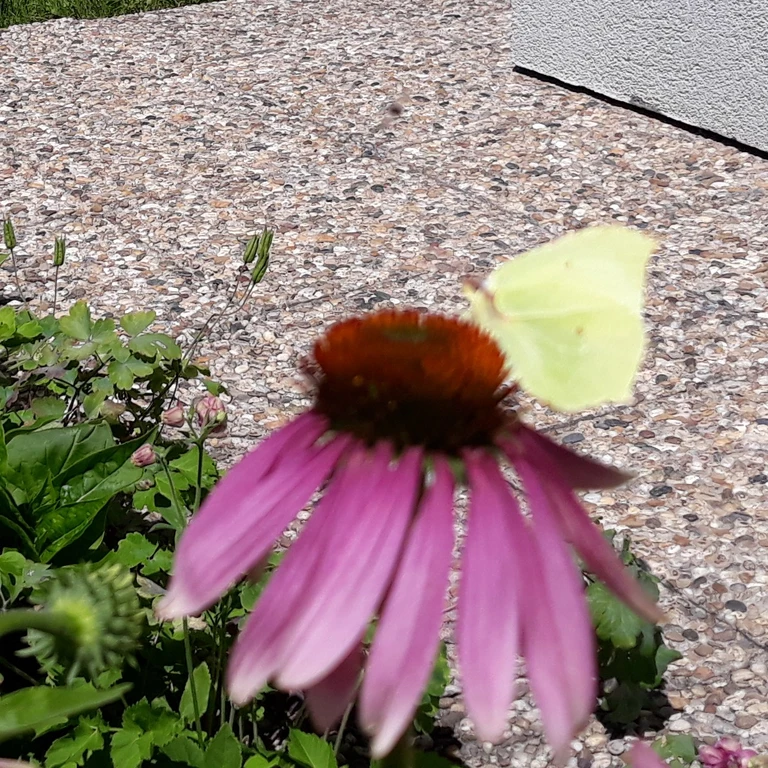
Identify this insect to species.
Gonepteryx rhamni
